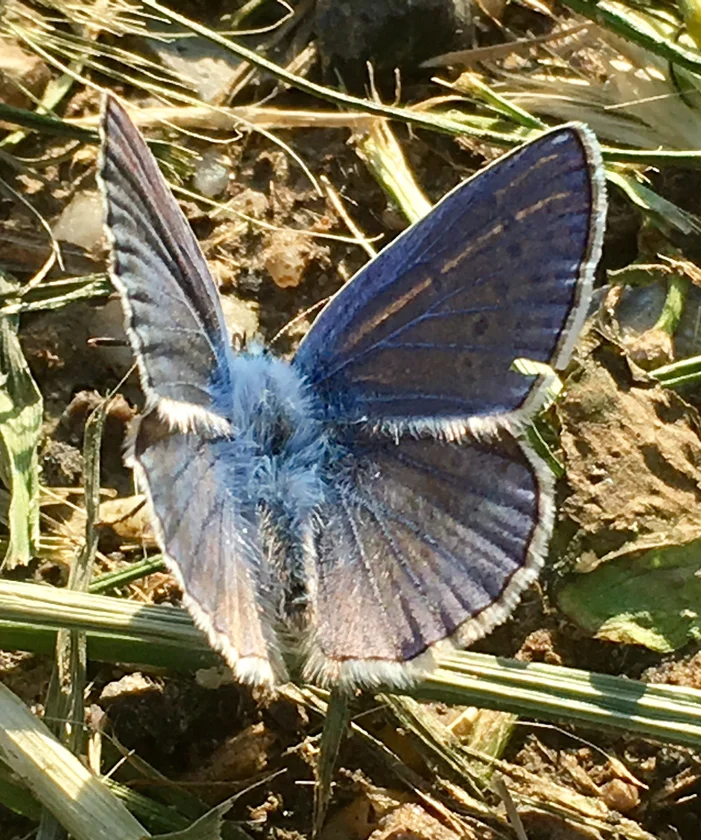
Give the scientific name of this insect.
Polyommatus icarus
